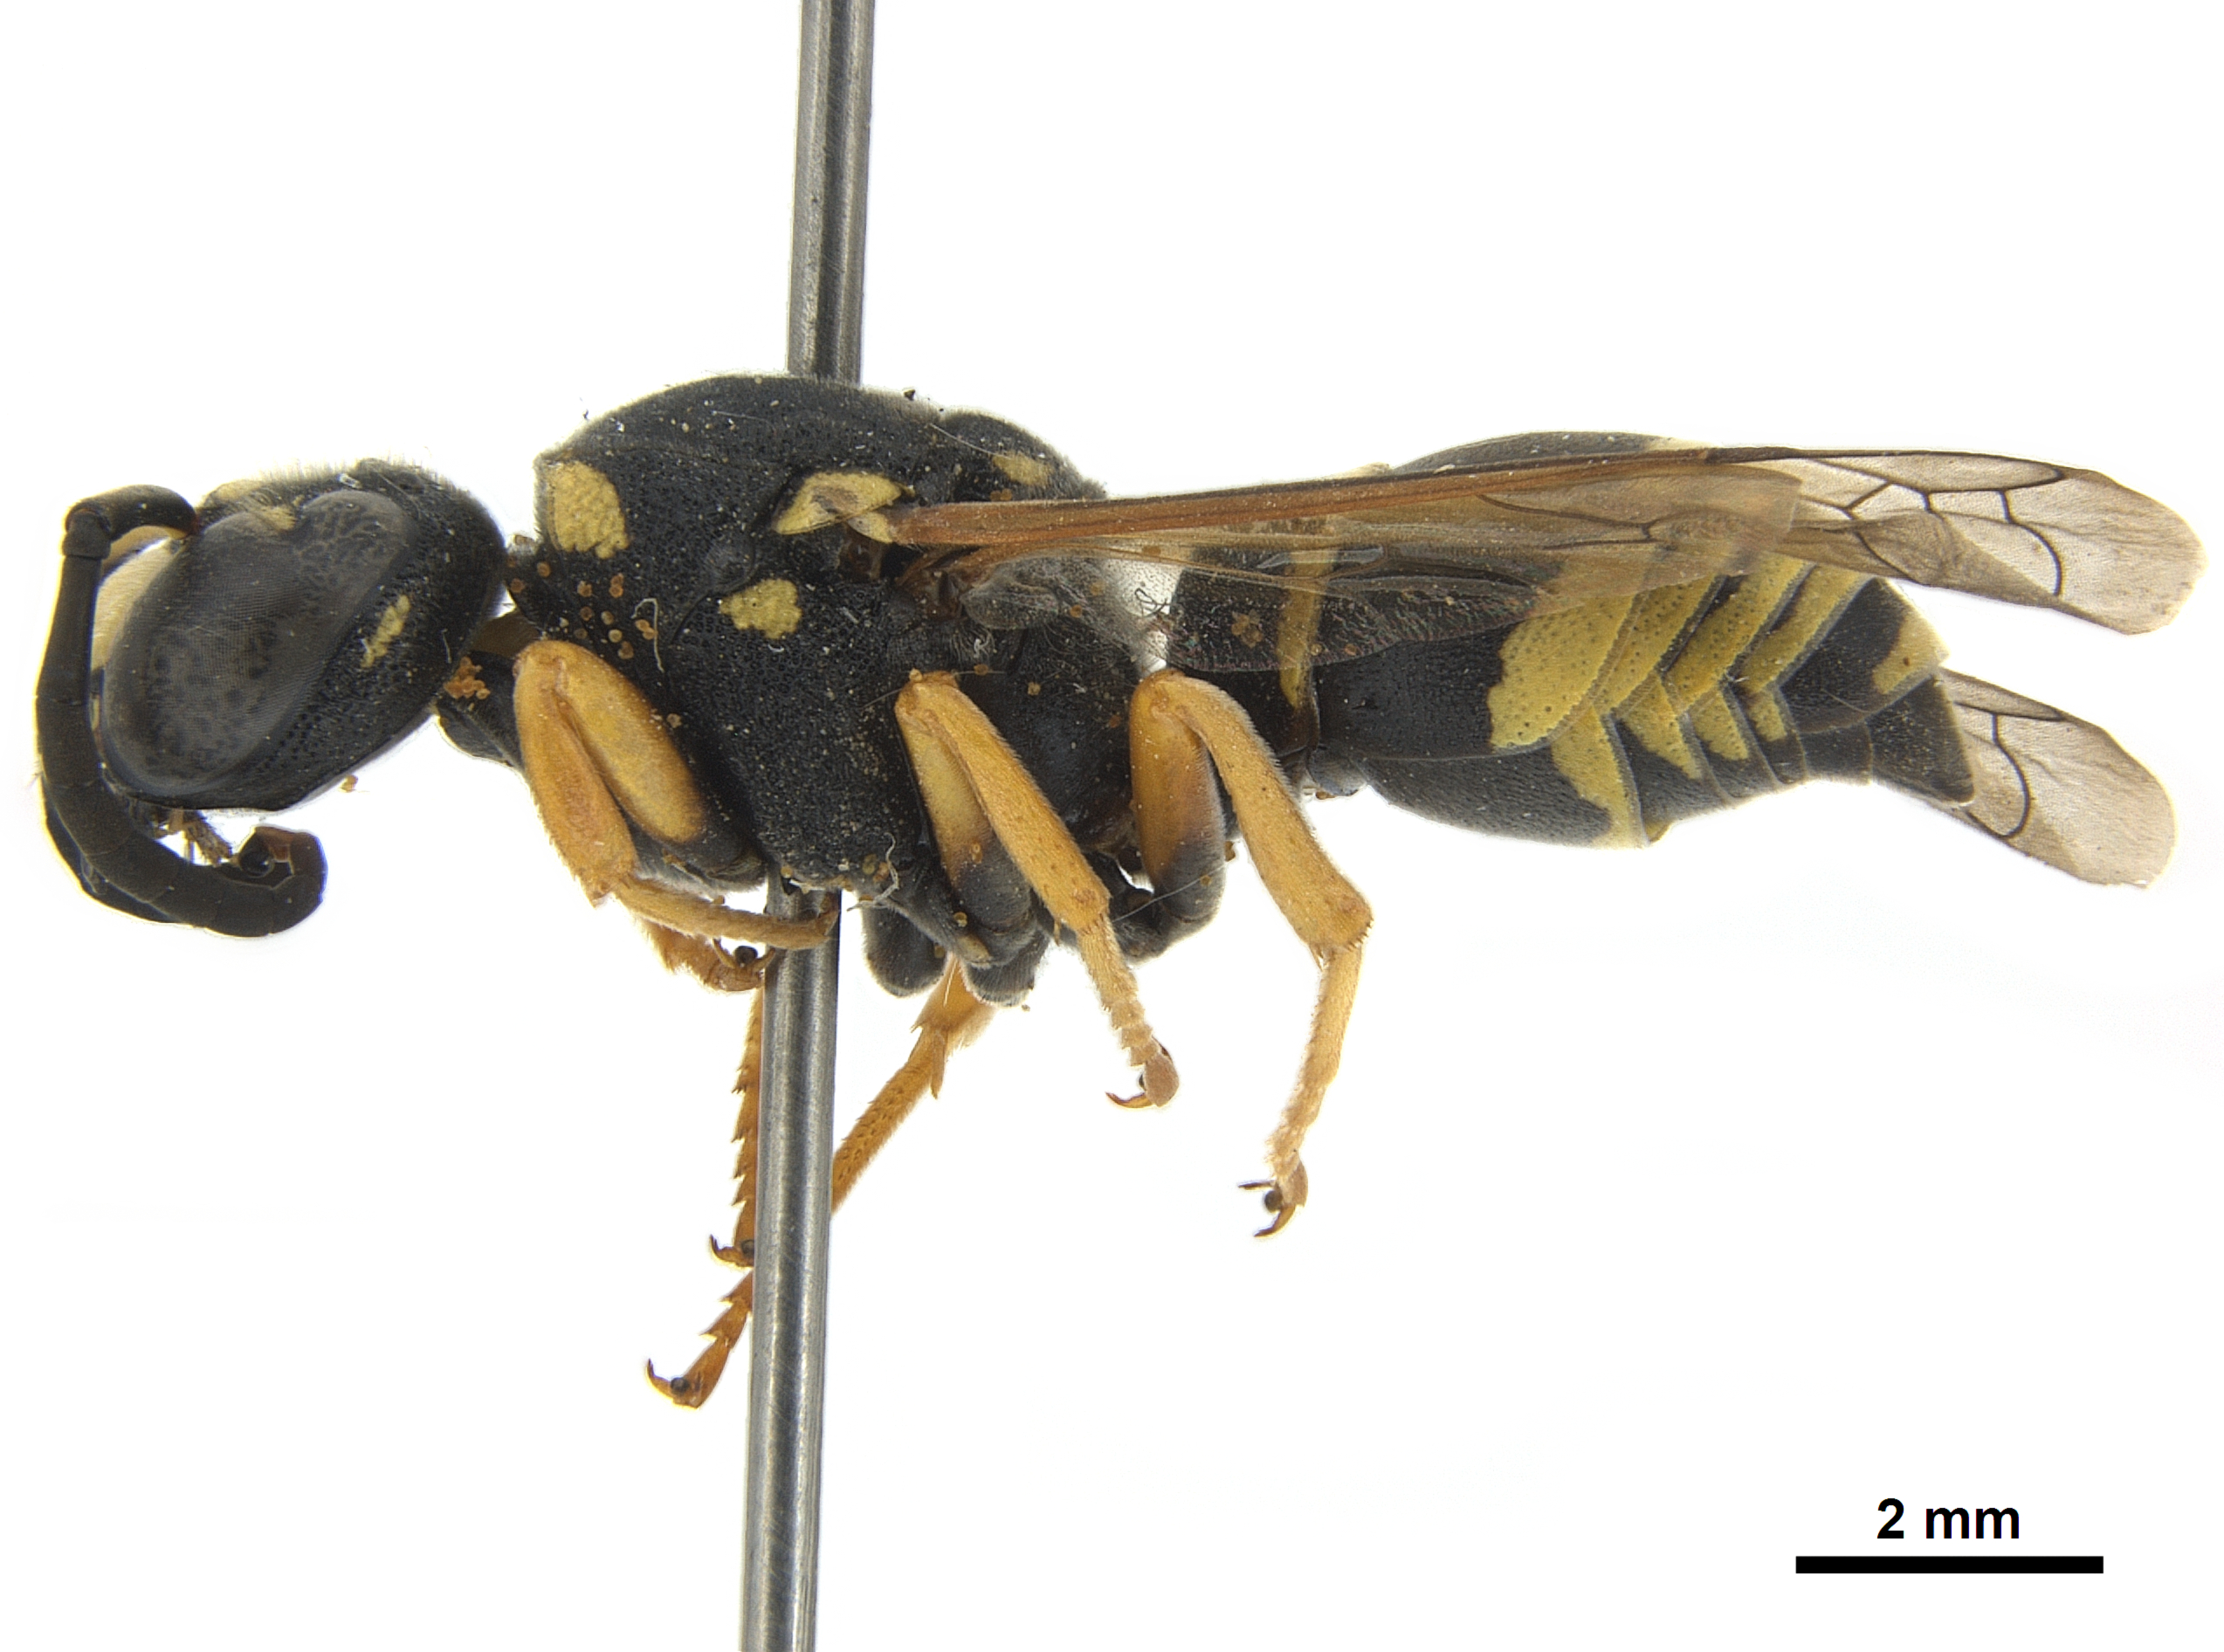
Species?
Hemipterochilus bembeciformis
